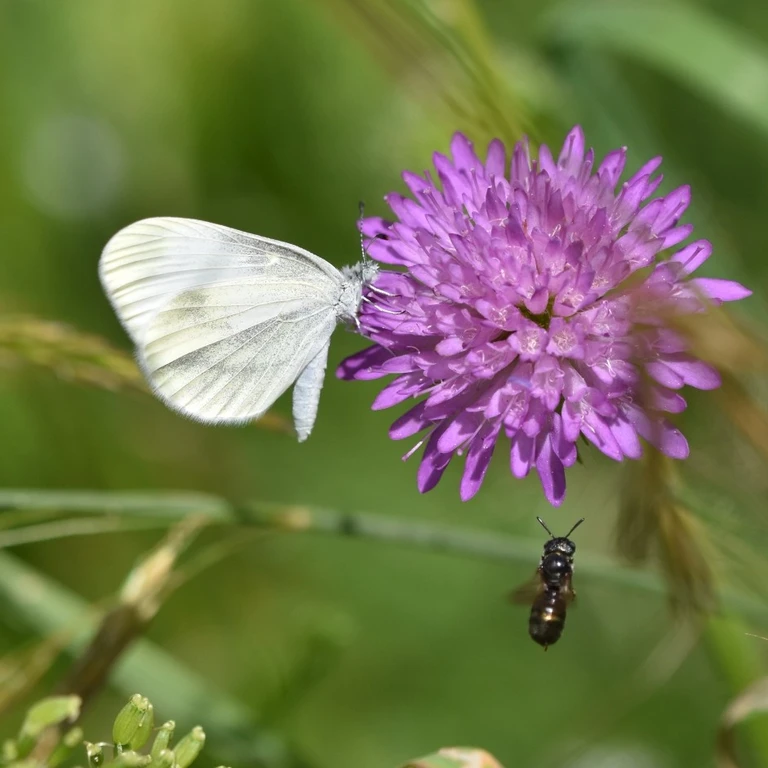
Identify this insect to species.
Leptidea sinapis/juvernica
